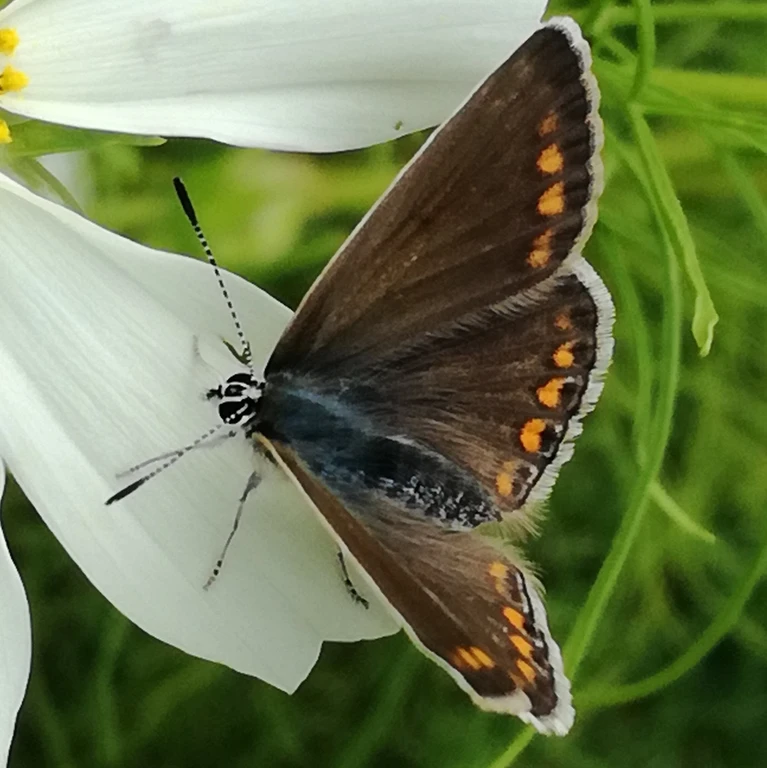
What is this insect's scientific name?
Polyommatus icarus
